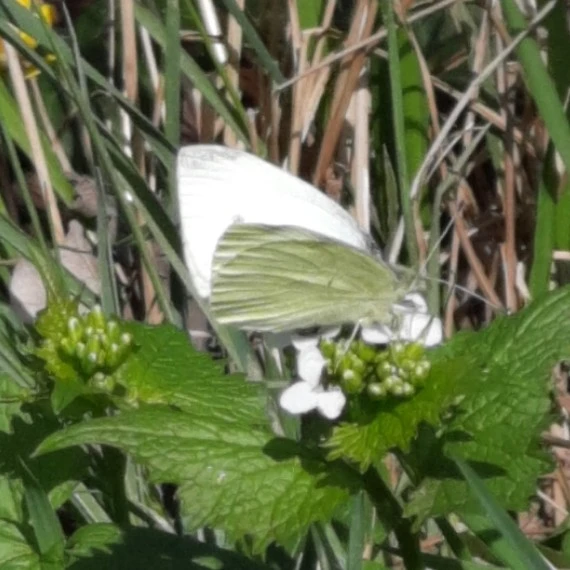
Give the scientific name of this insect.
Pieris rapae
